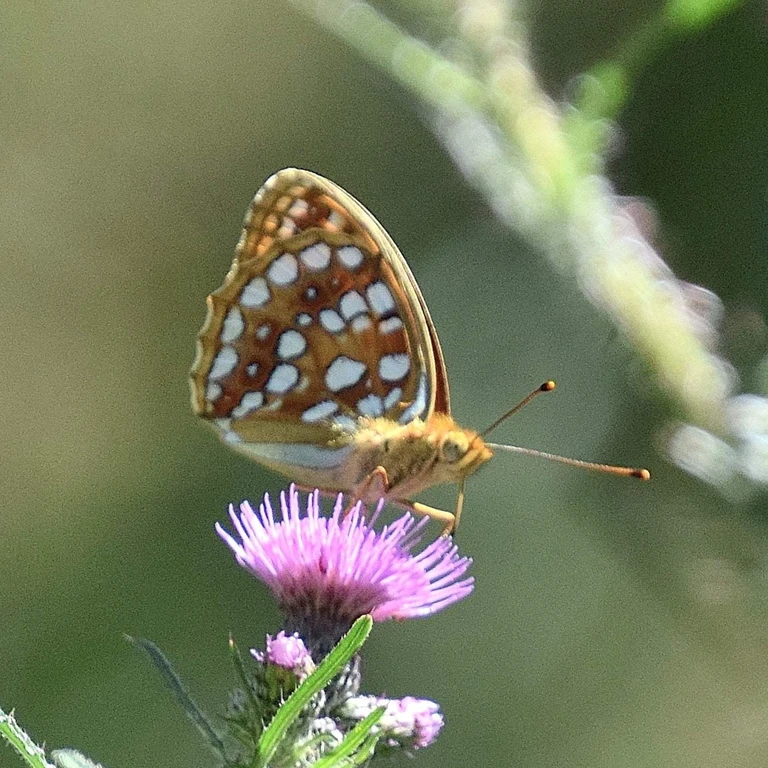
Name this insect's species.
Fabriciana adippe
